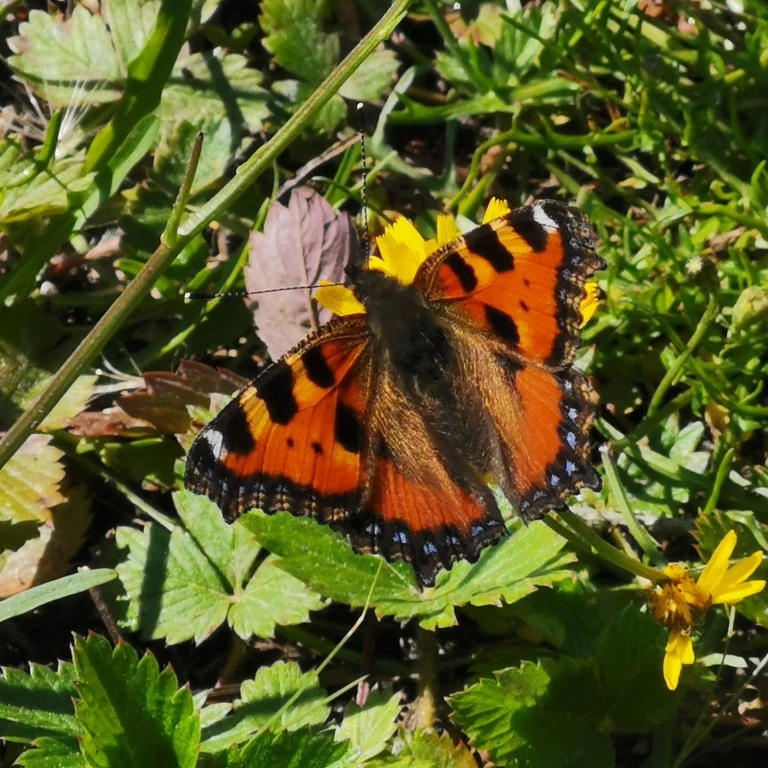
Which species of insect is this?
Aglais urticae
